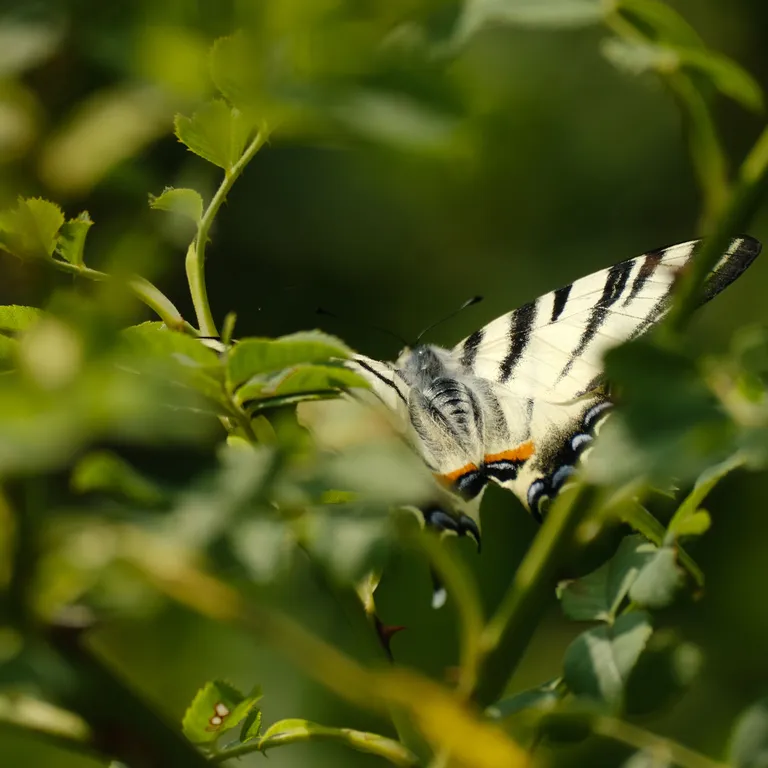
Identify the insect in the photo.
Iphiclides podalirius
